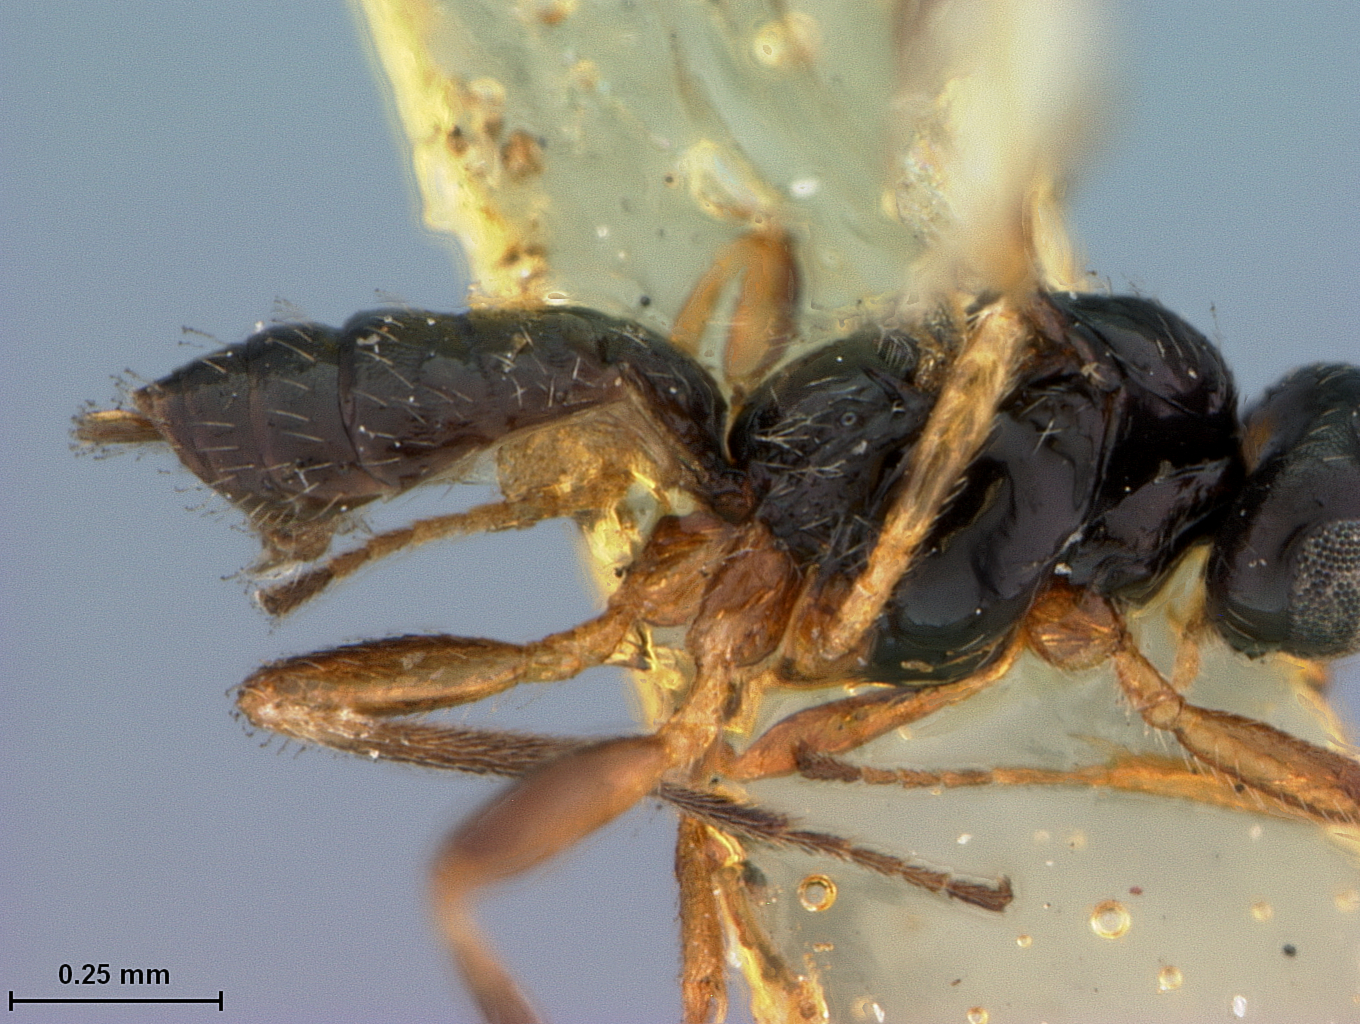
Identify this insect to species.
Gnaptodon rugulosus
